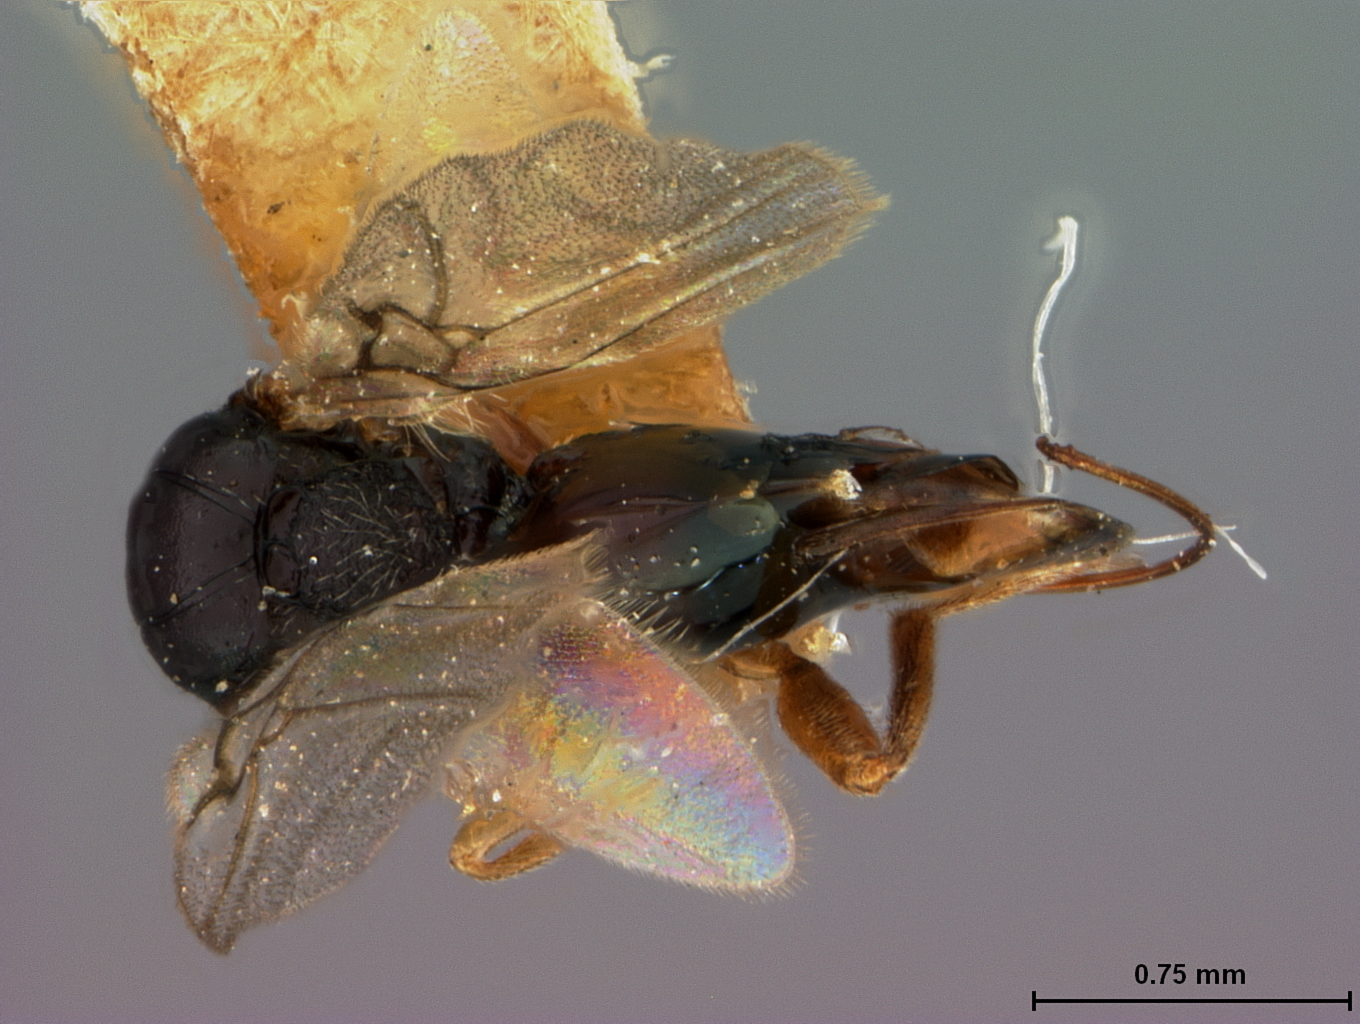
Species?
Andricus fullawayi
